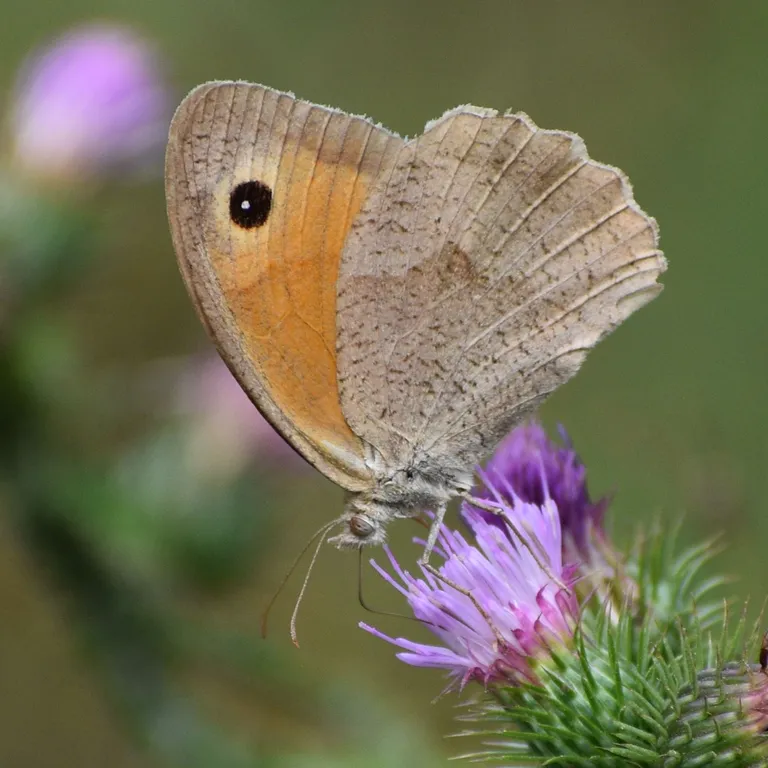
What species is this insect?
Maniola jurtina
